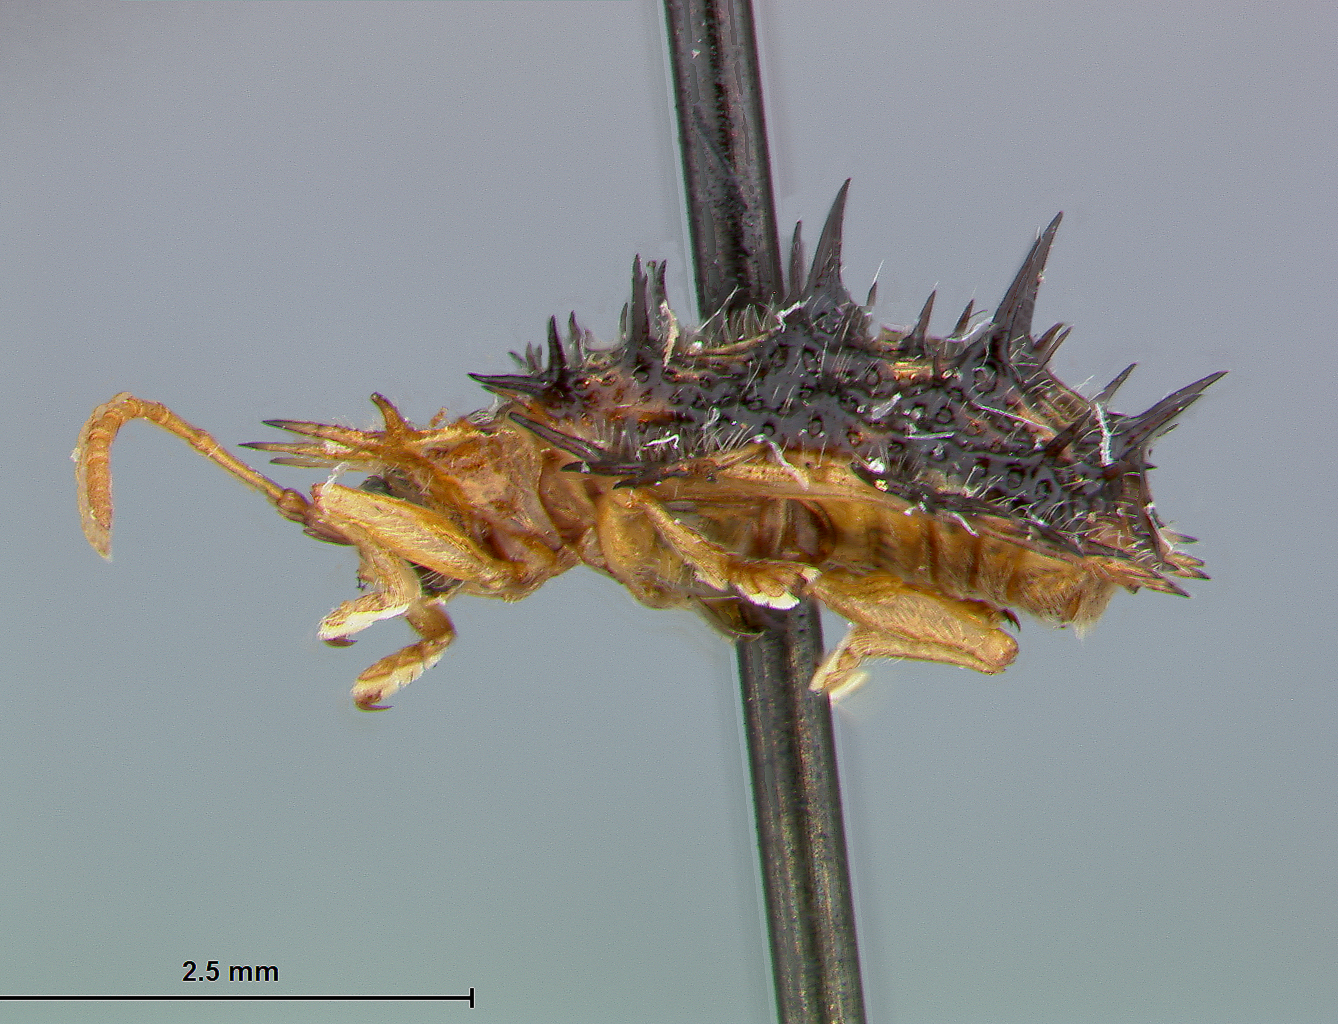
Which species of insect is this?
Platypria alces
